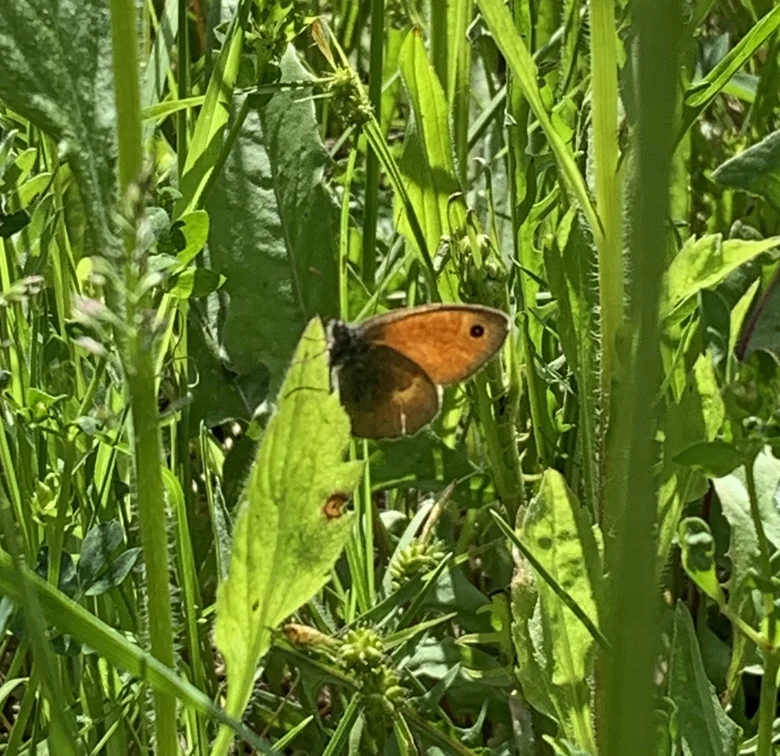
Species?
Coenonympha pamphilus
